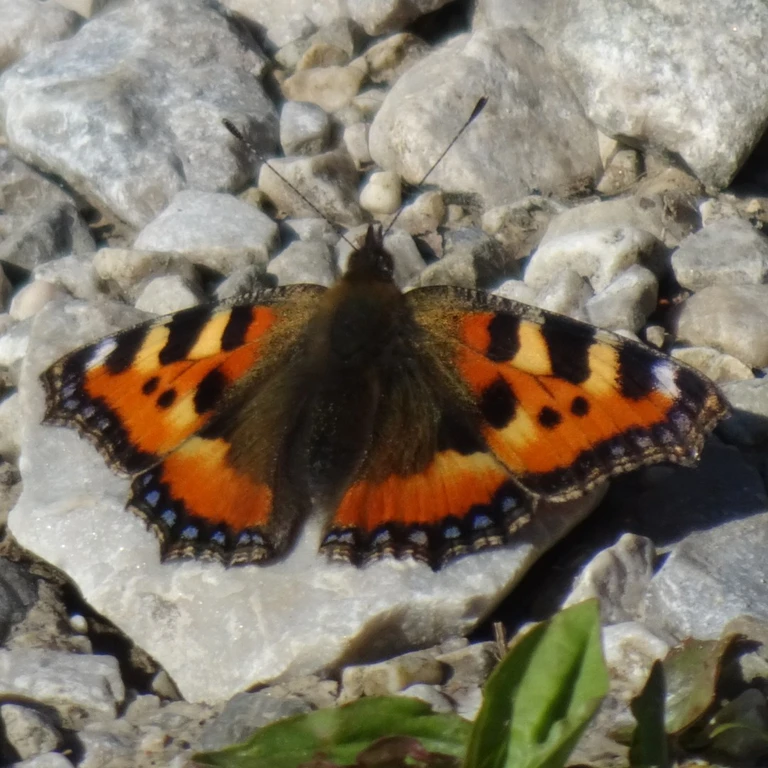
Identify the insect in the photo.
Aglais urticae
